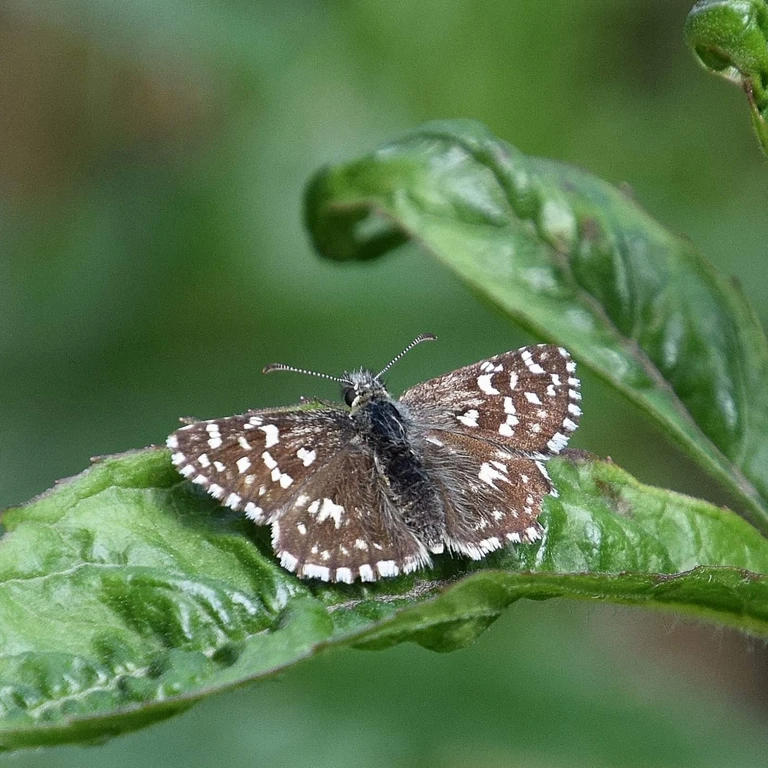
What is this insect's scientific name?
Pyrgus malvae
